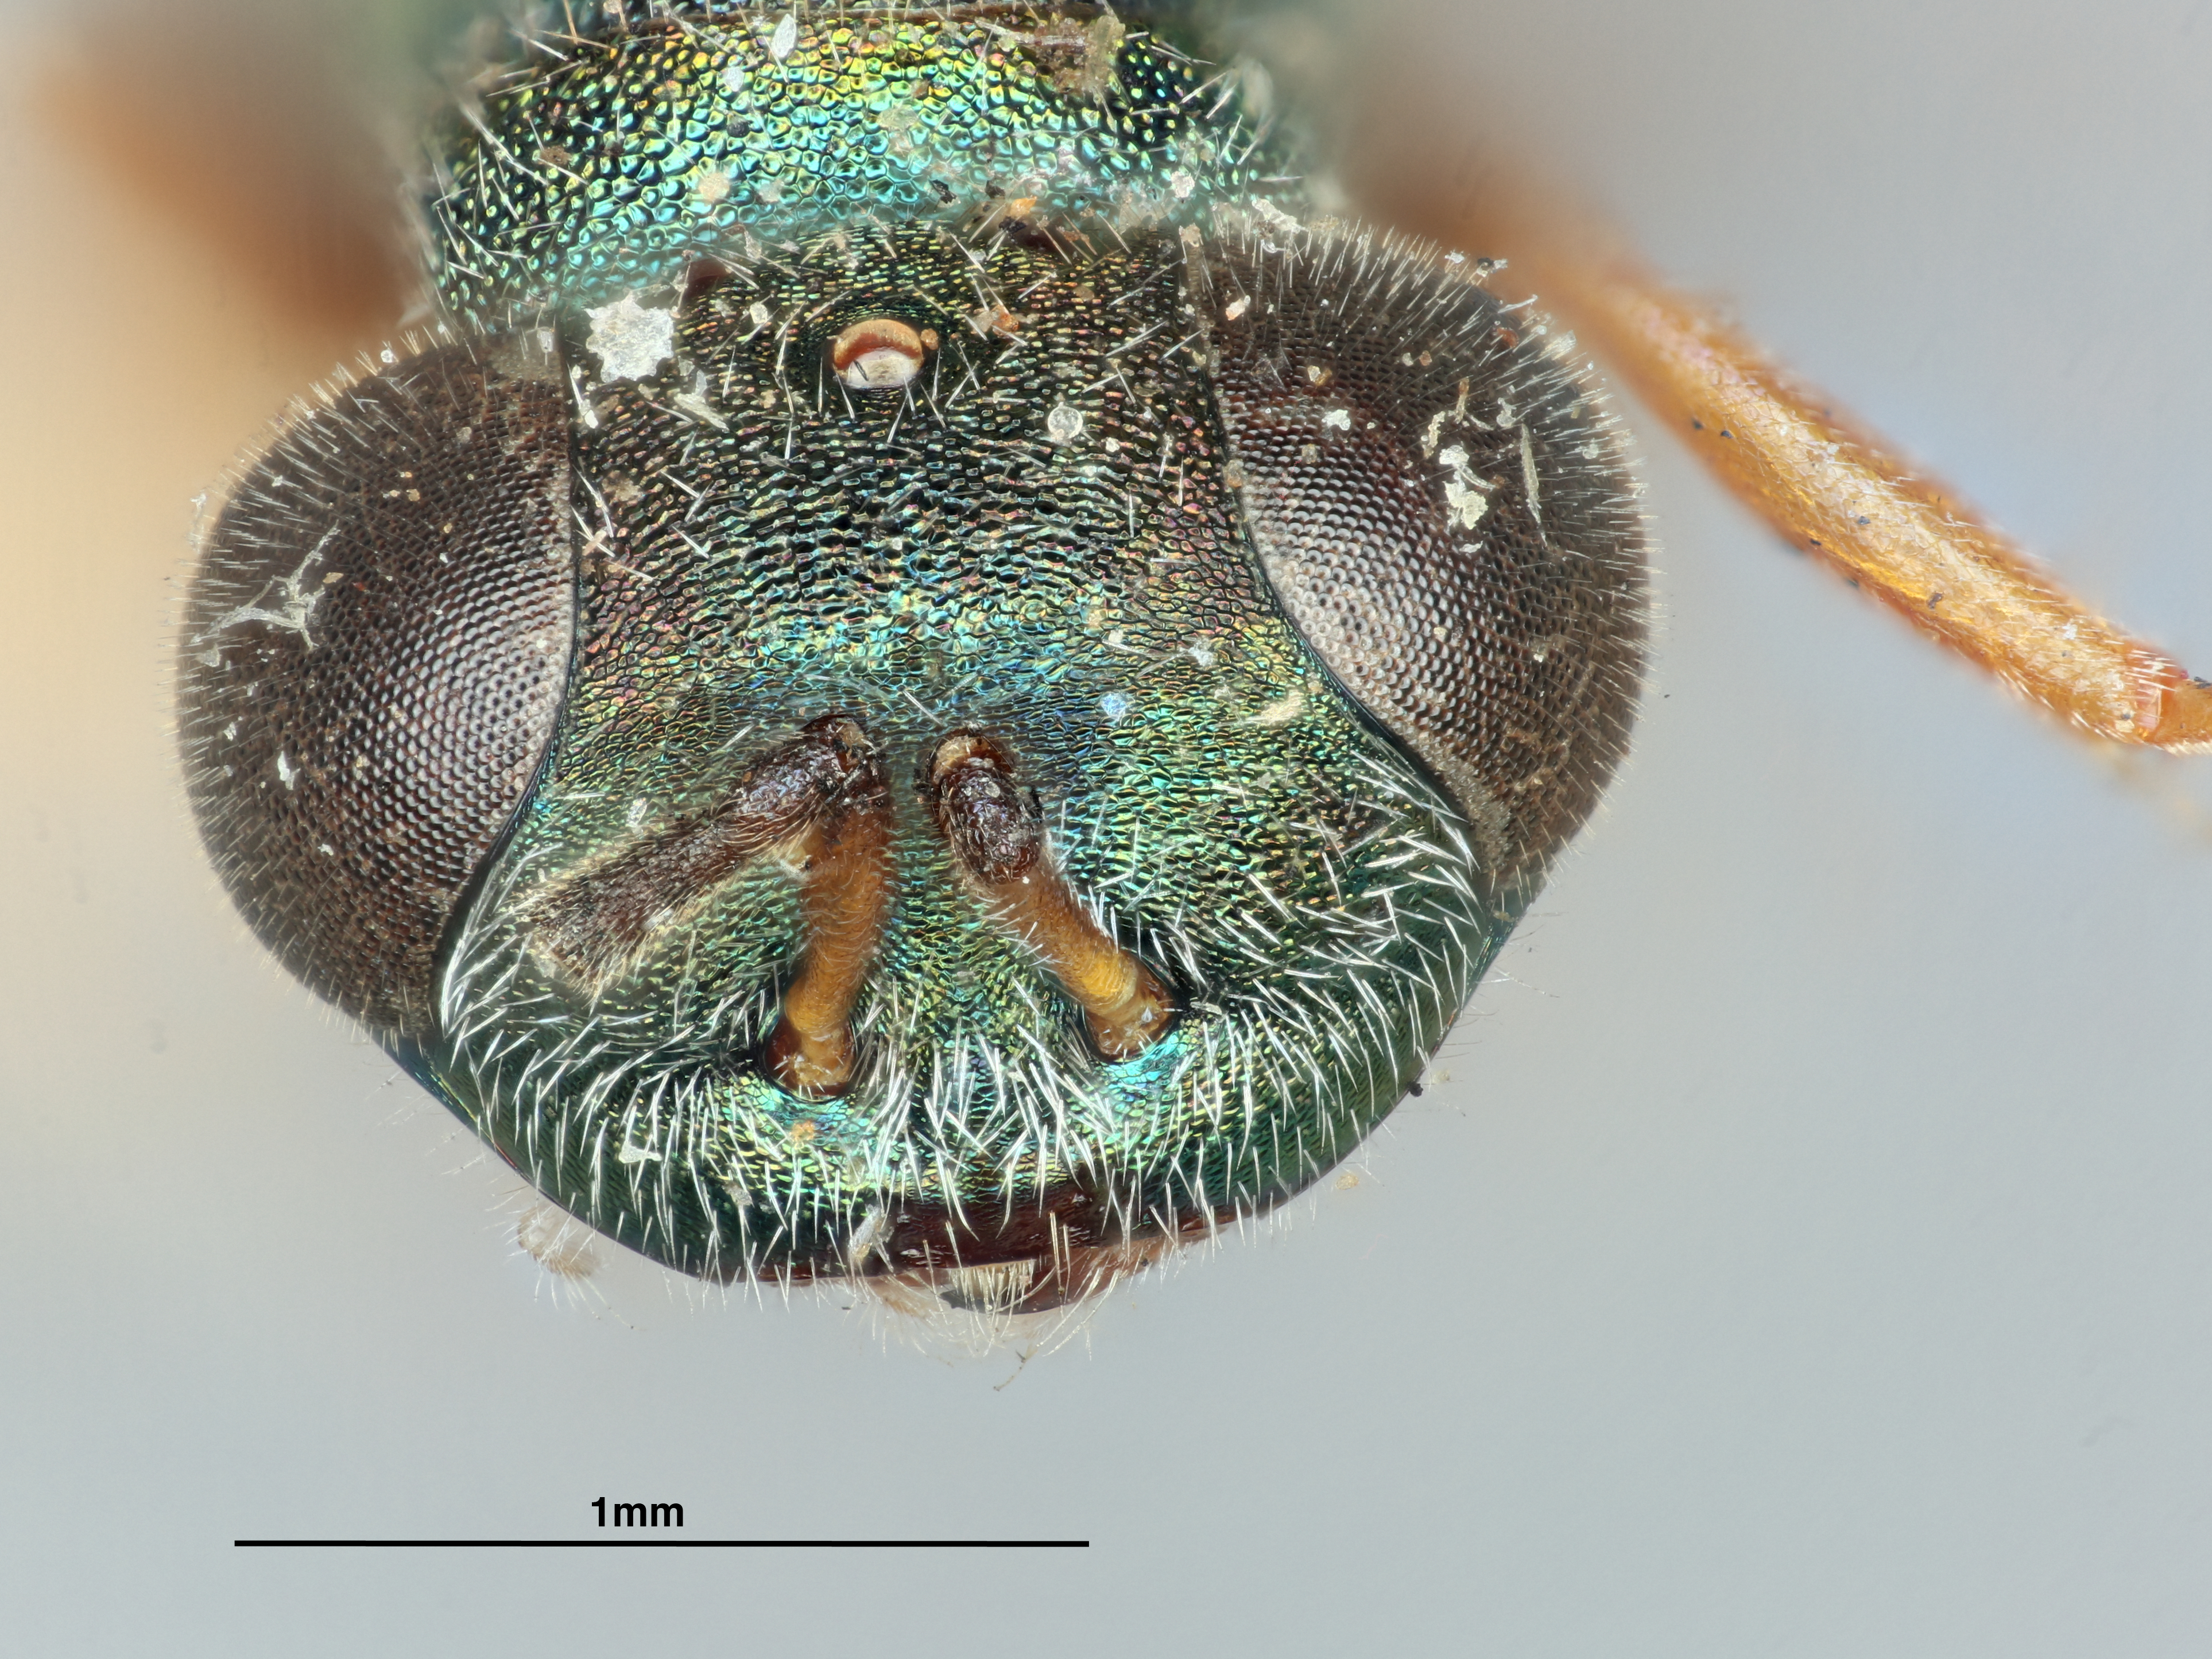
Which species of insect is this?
Charitopus magnificus
